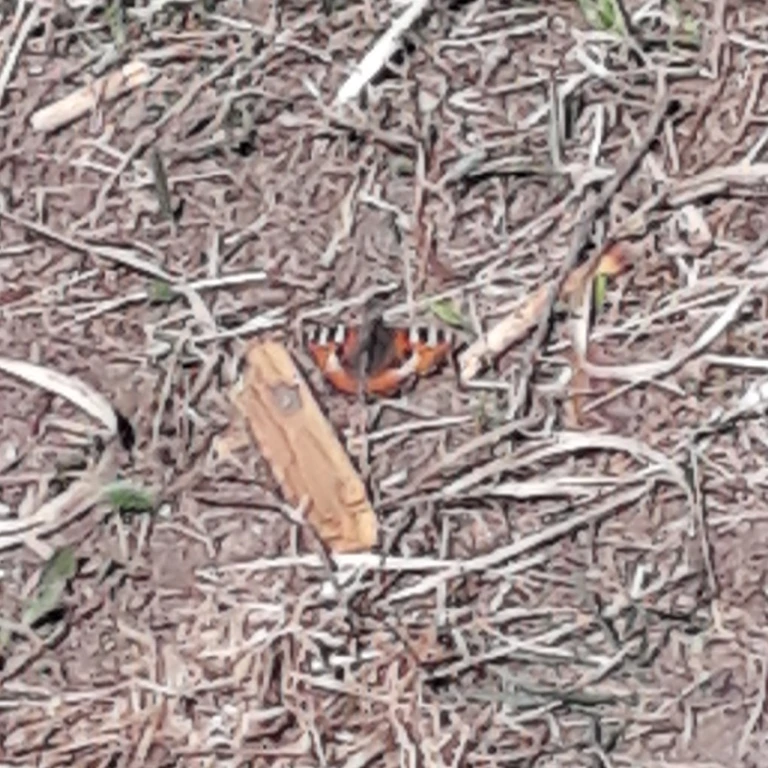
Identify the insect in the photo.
Aglais urticae
